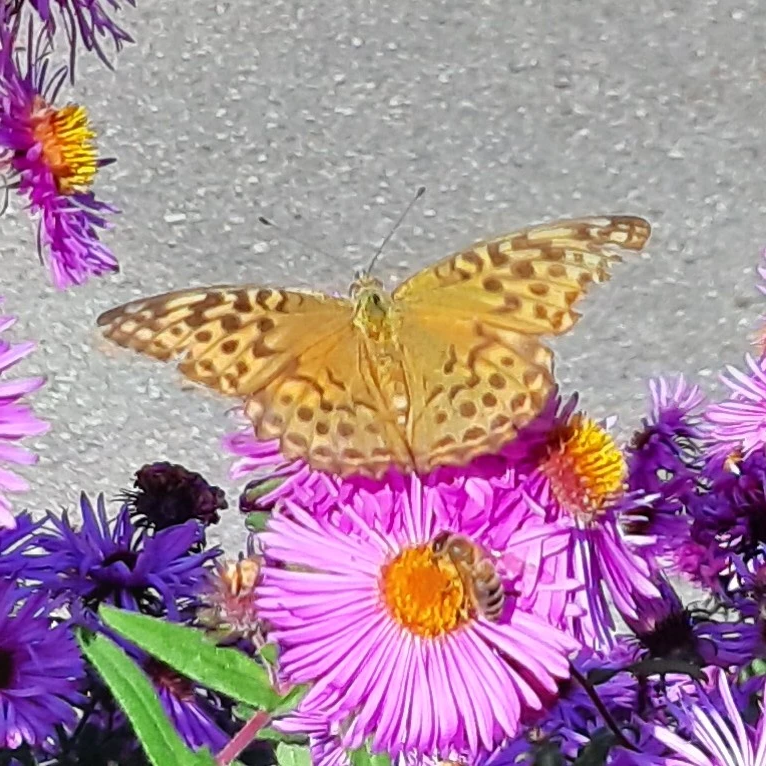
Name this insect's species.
Argynnis paphia
